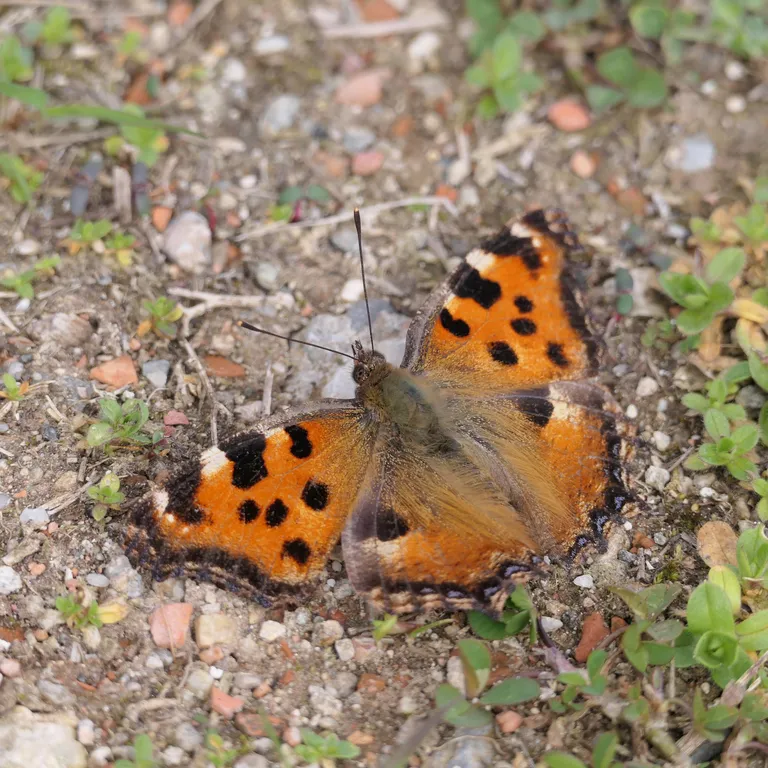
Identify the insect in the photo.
Nymphalis polychloros
